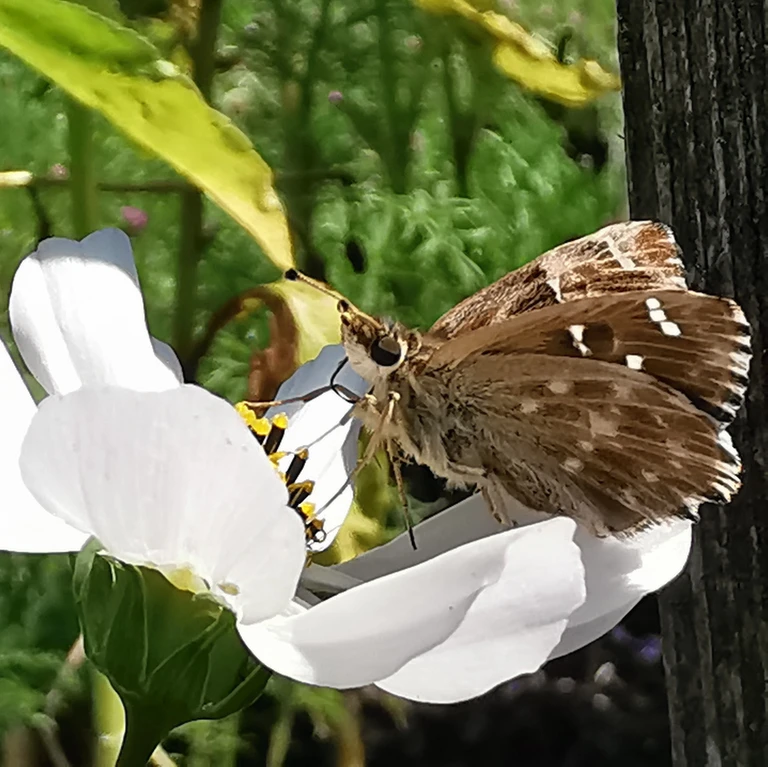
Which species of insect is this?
Carcharodus alceae
